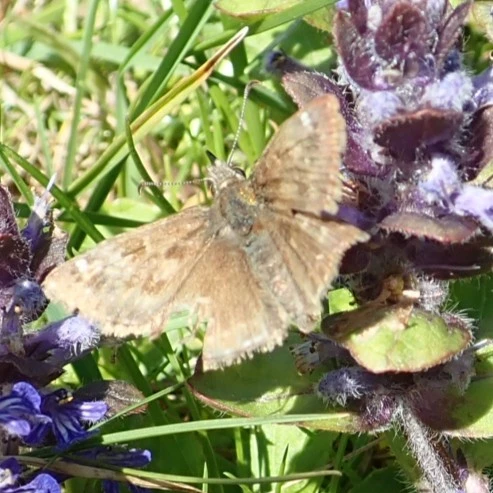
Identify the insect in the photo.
Erynnis tages
